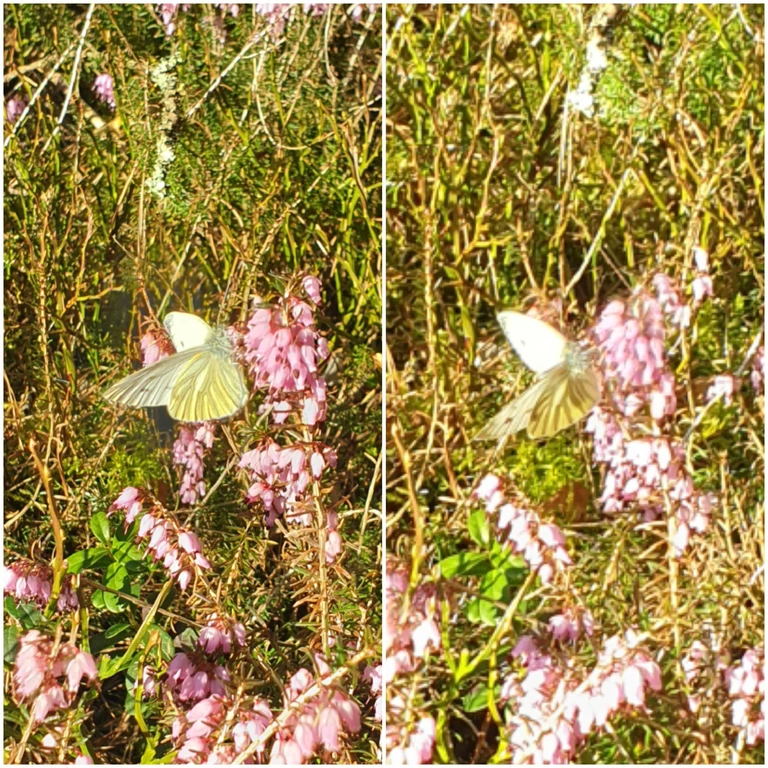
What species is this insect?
Pieris napi
